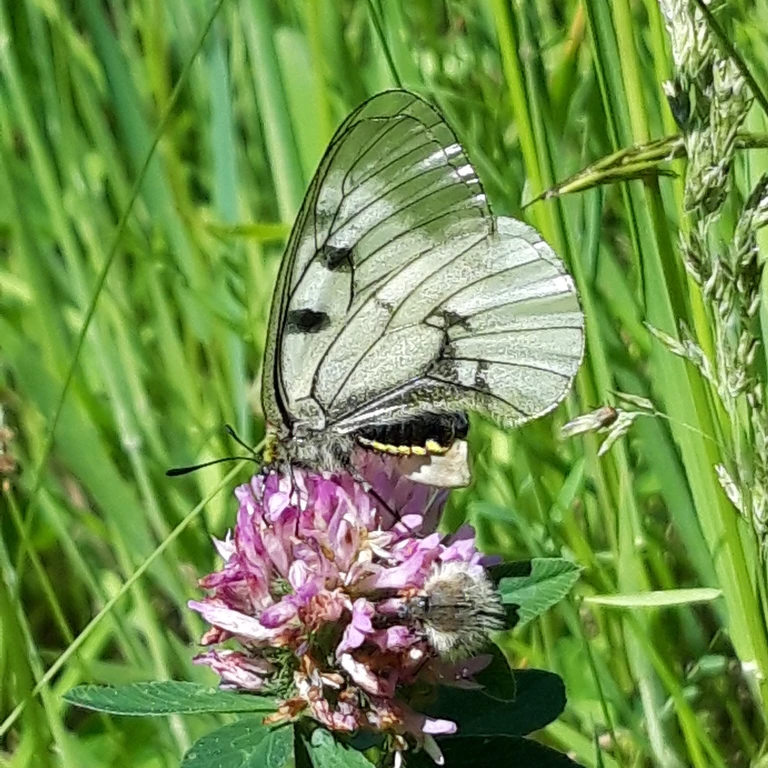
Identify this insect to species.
Parnassius mnemosyne
